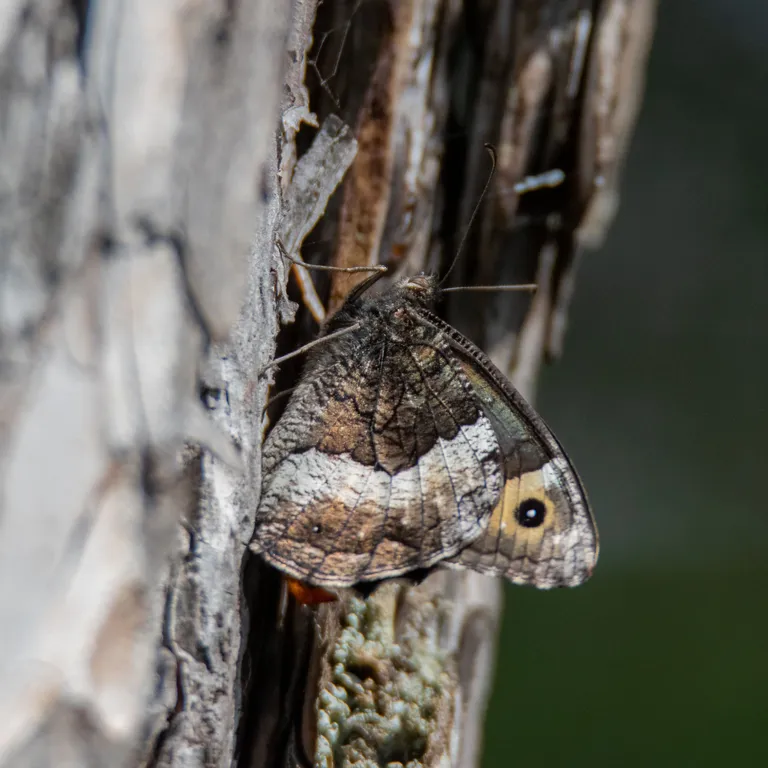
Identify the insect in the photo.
Hipparchia fagi
